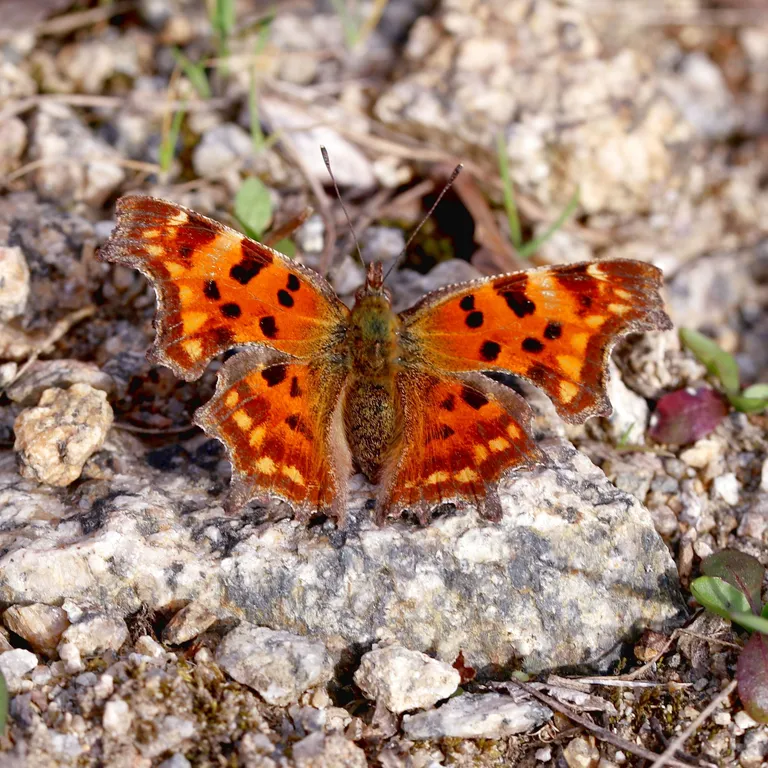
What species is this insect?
Polygonia c-album
